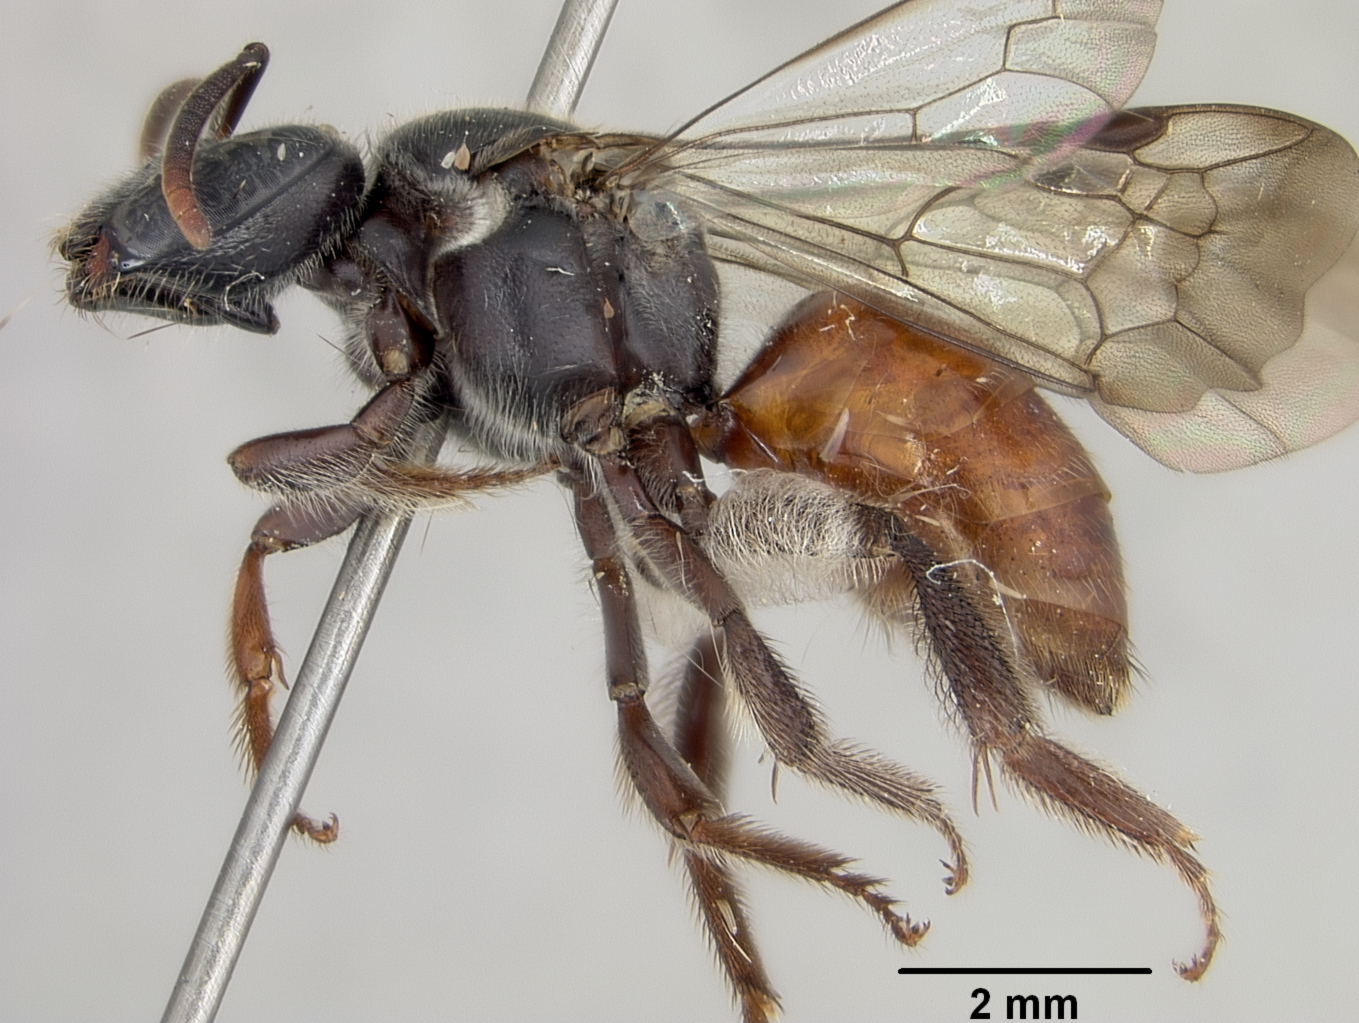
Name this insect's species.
Halictonomia steineri
